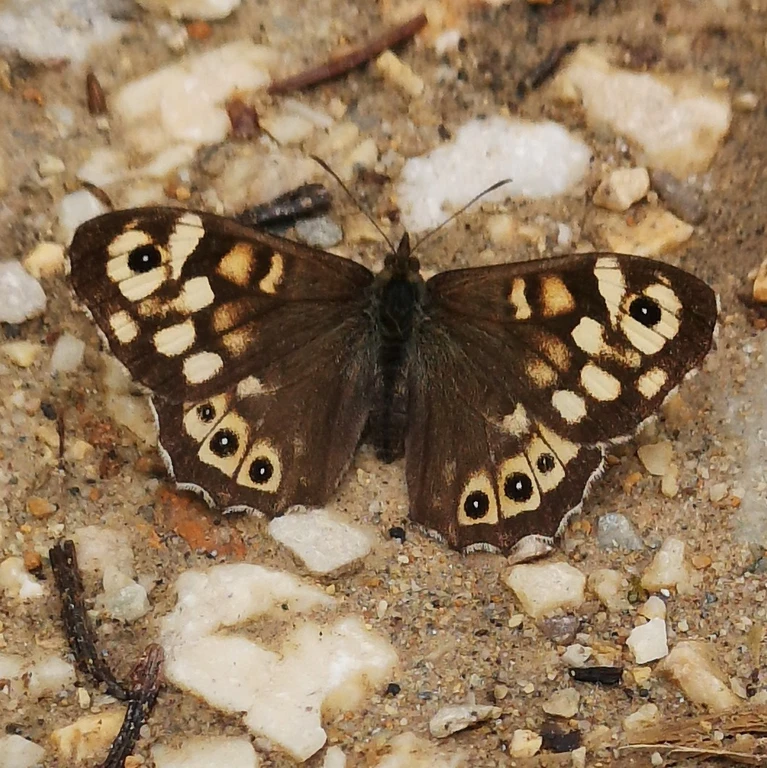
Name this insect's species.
Pararge aegeria
